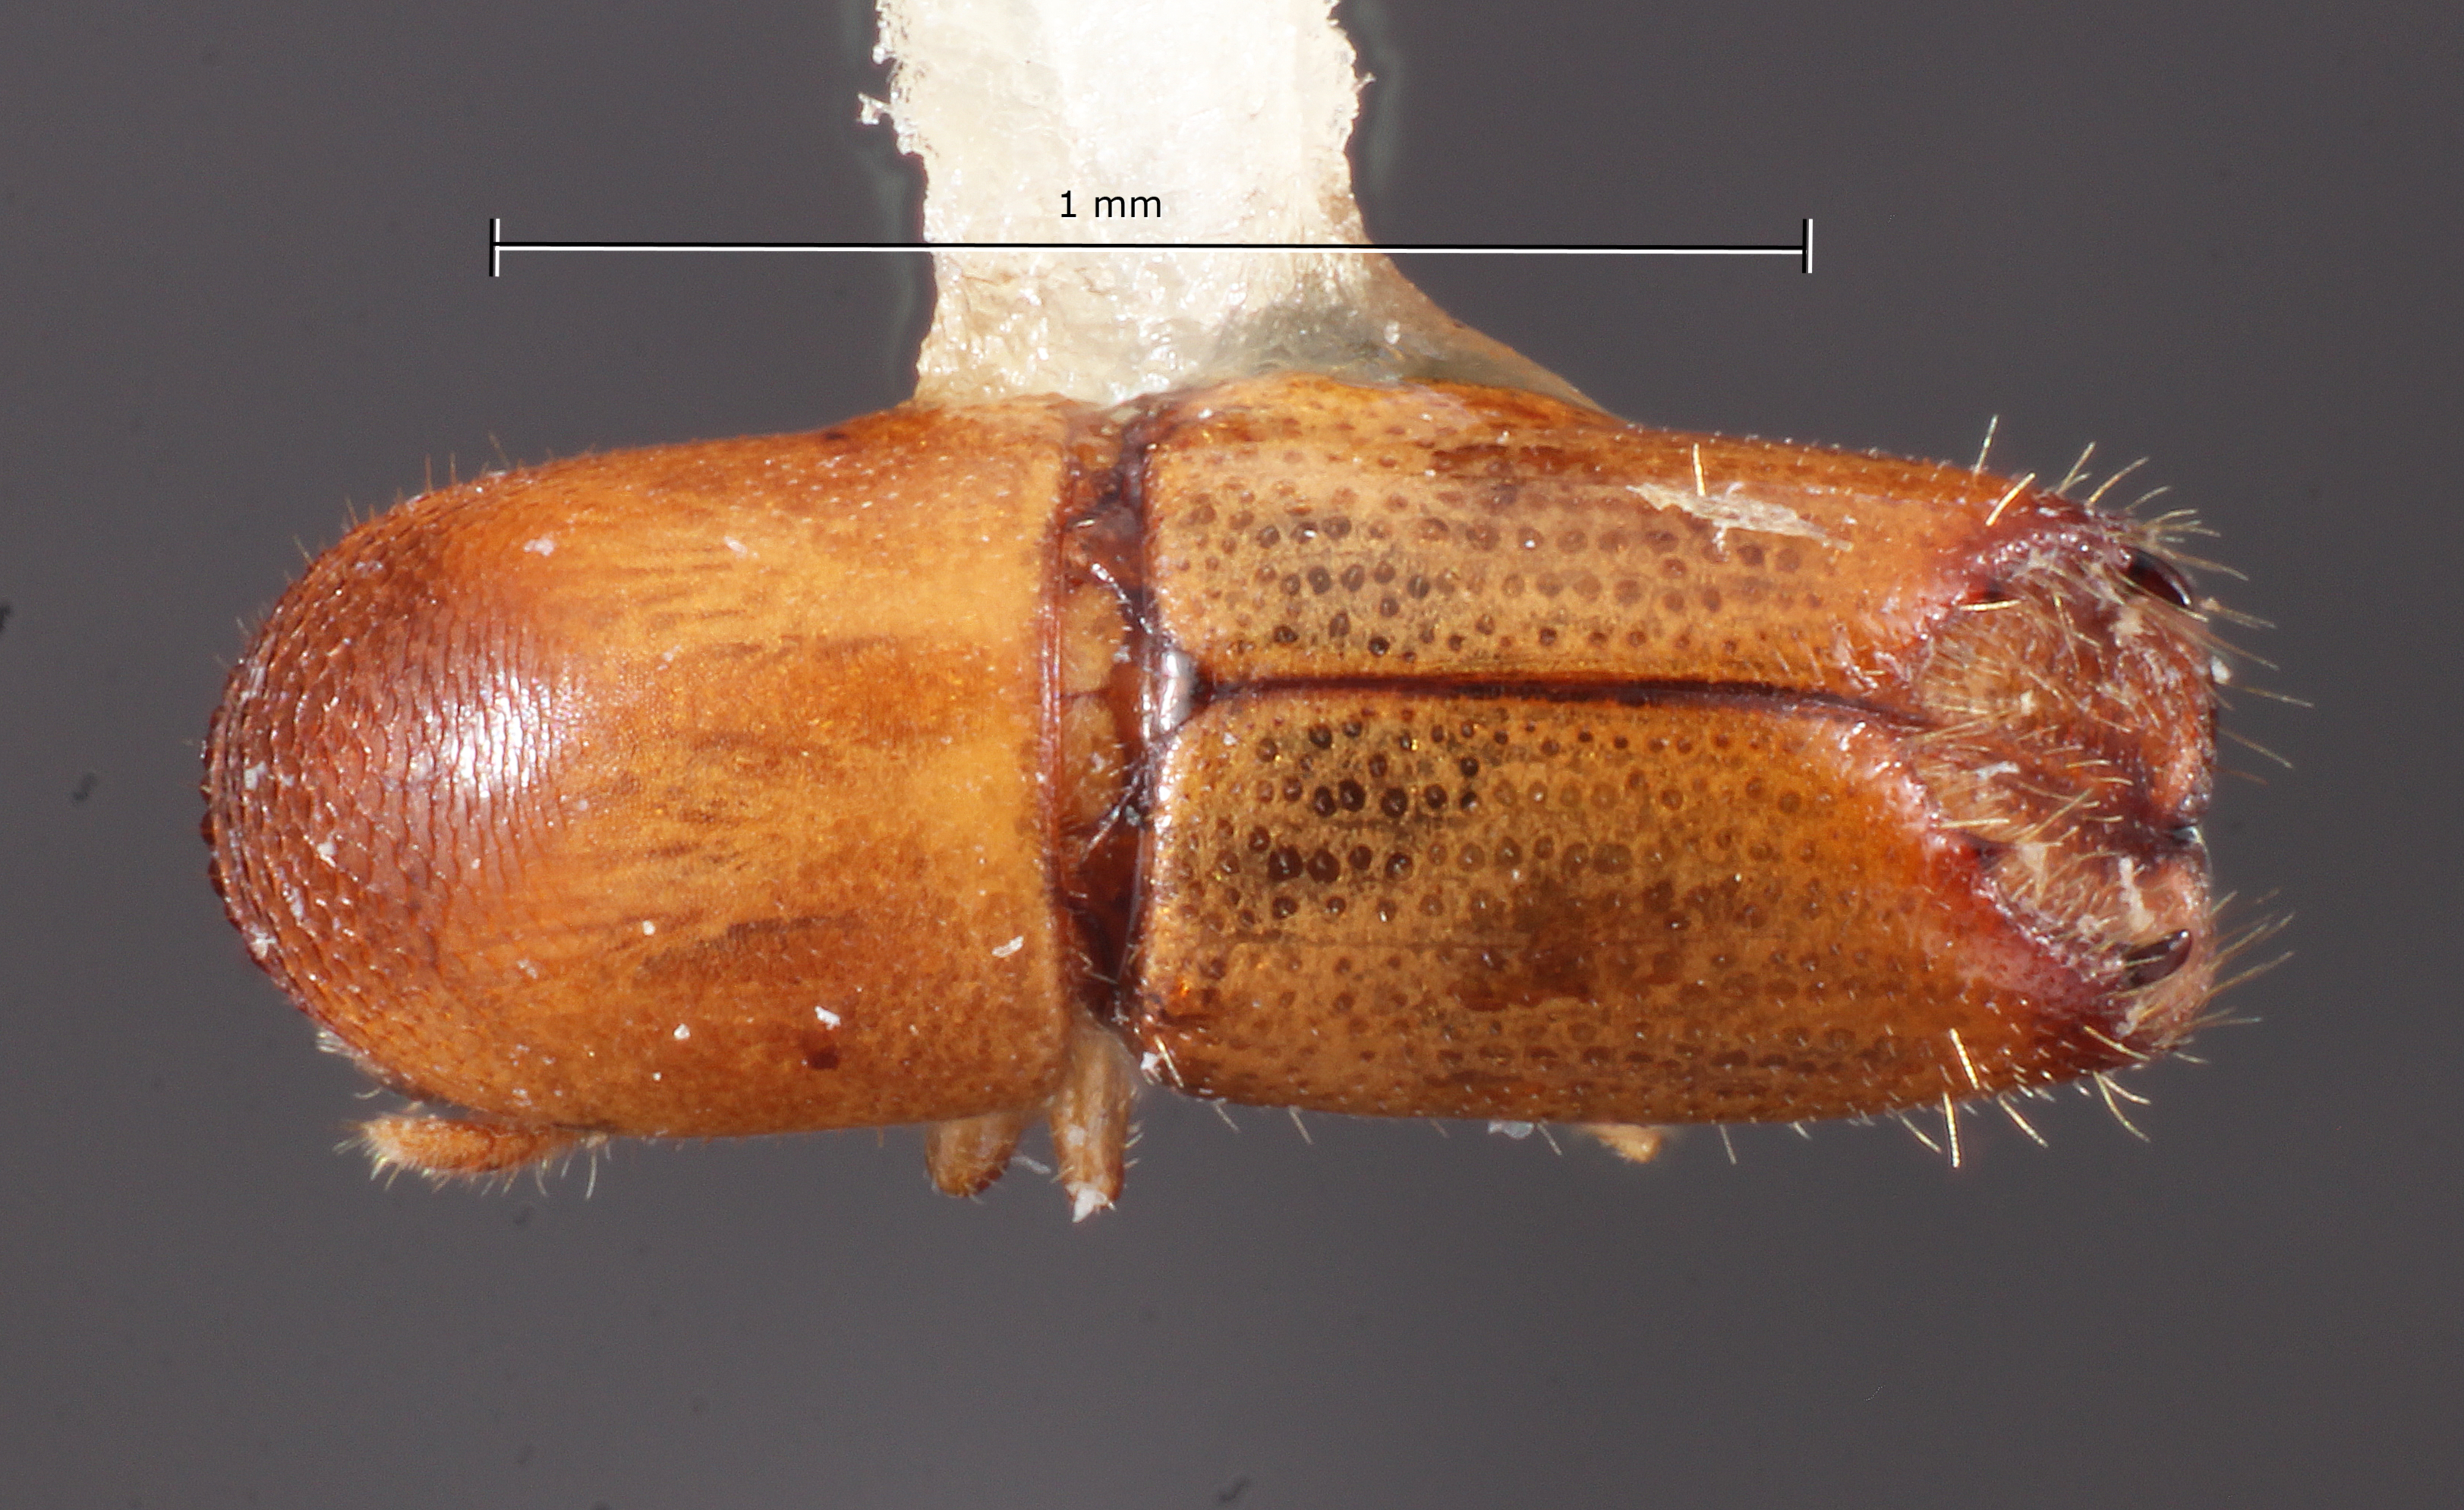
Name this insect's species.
Monarthrum insidiosum
